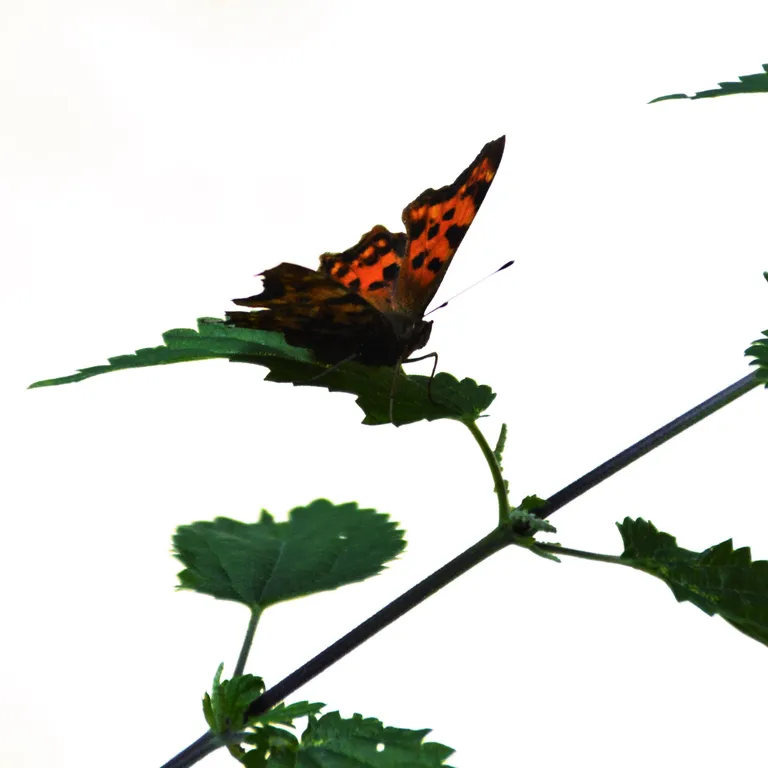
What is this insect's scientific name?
Polygonia c-album
